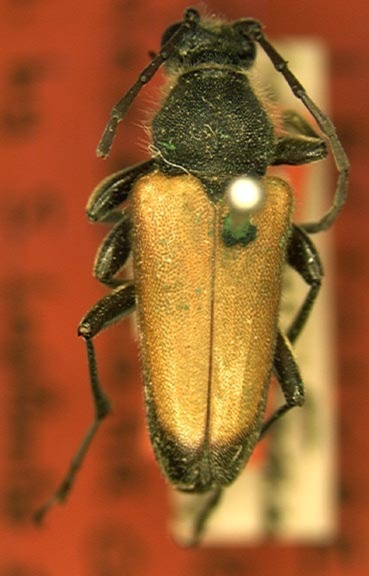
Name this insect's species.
Leptura minnesotana (also Trigonarthris subpubescens)
